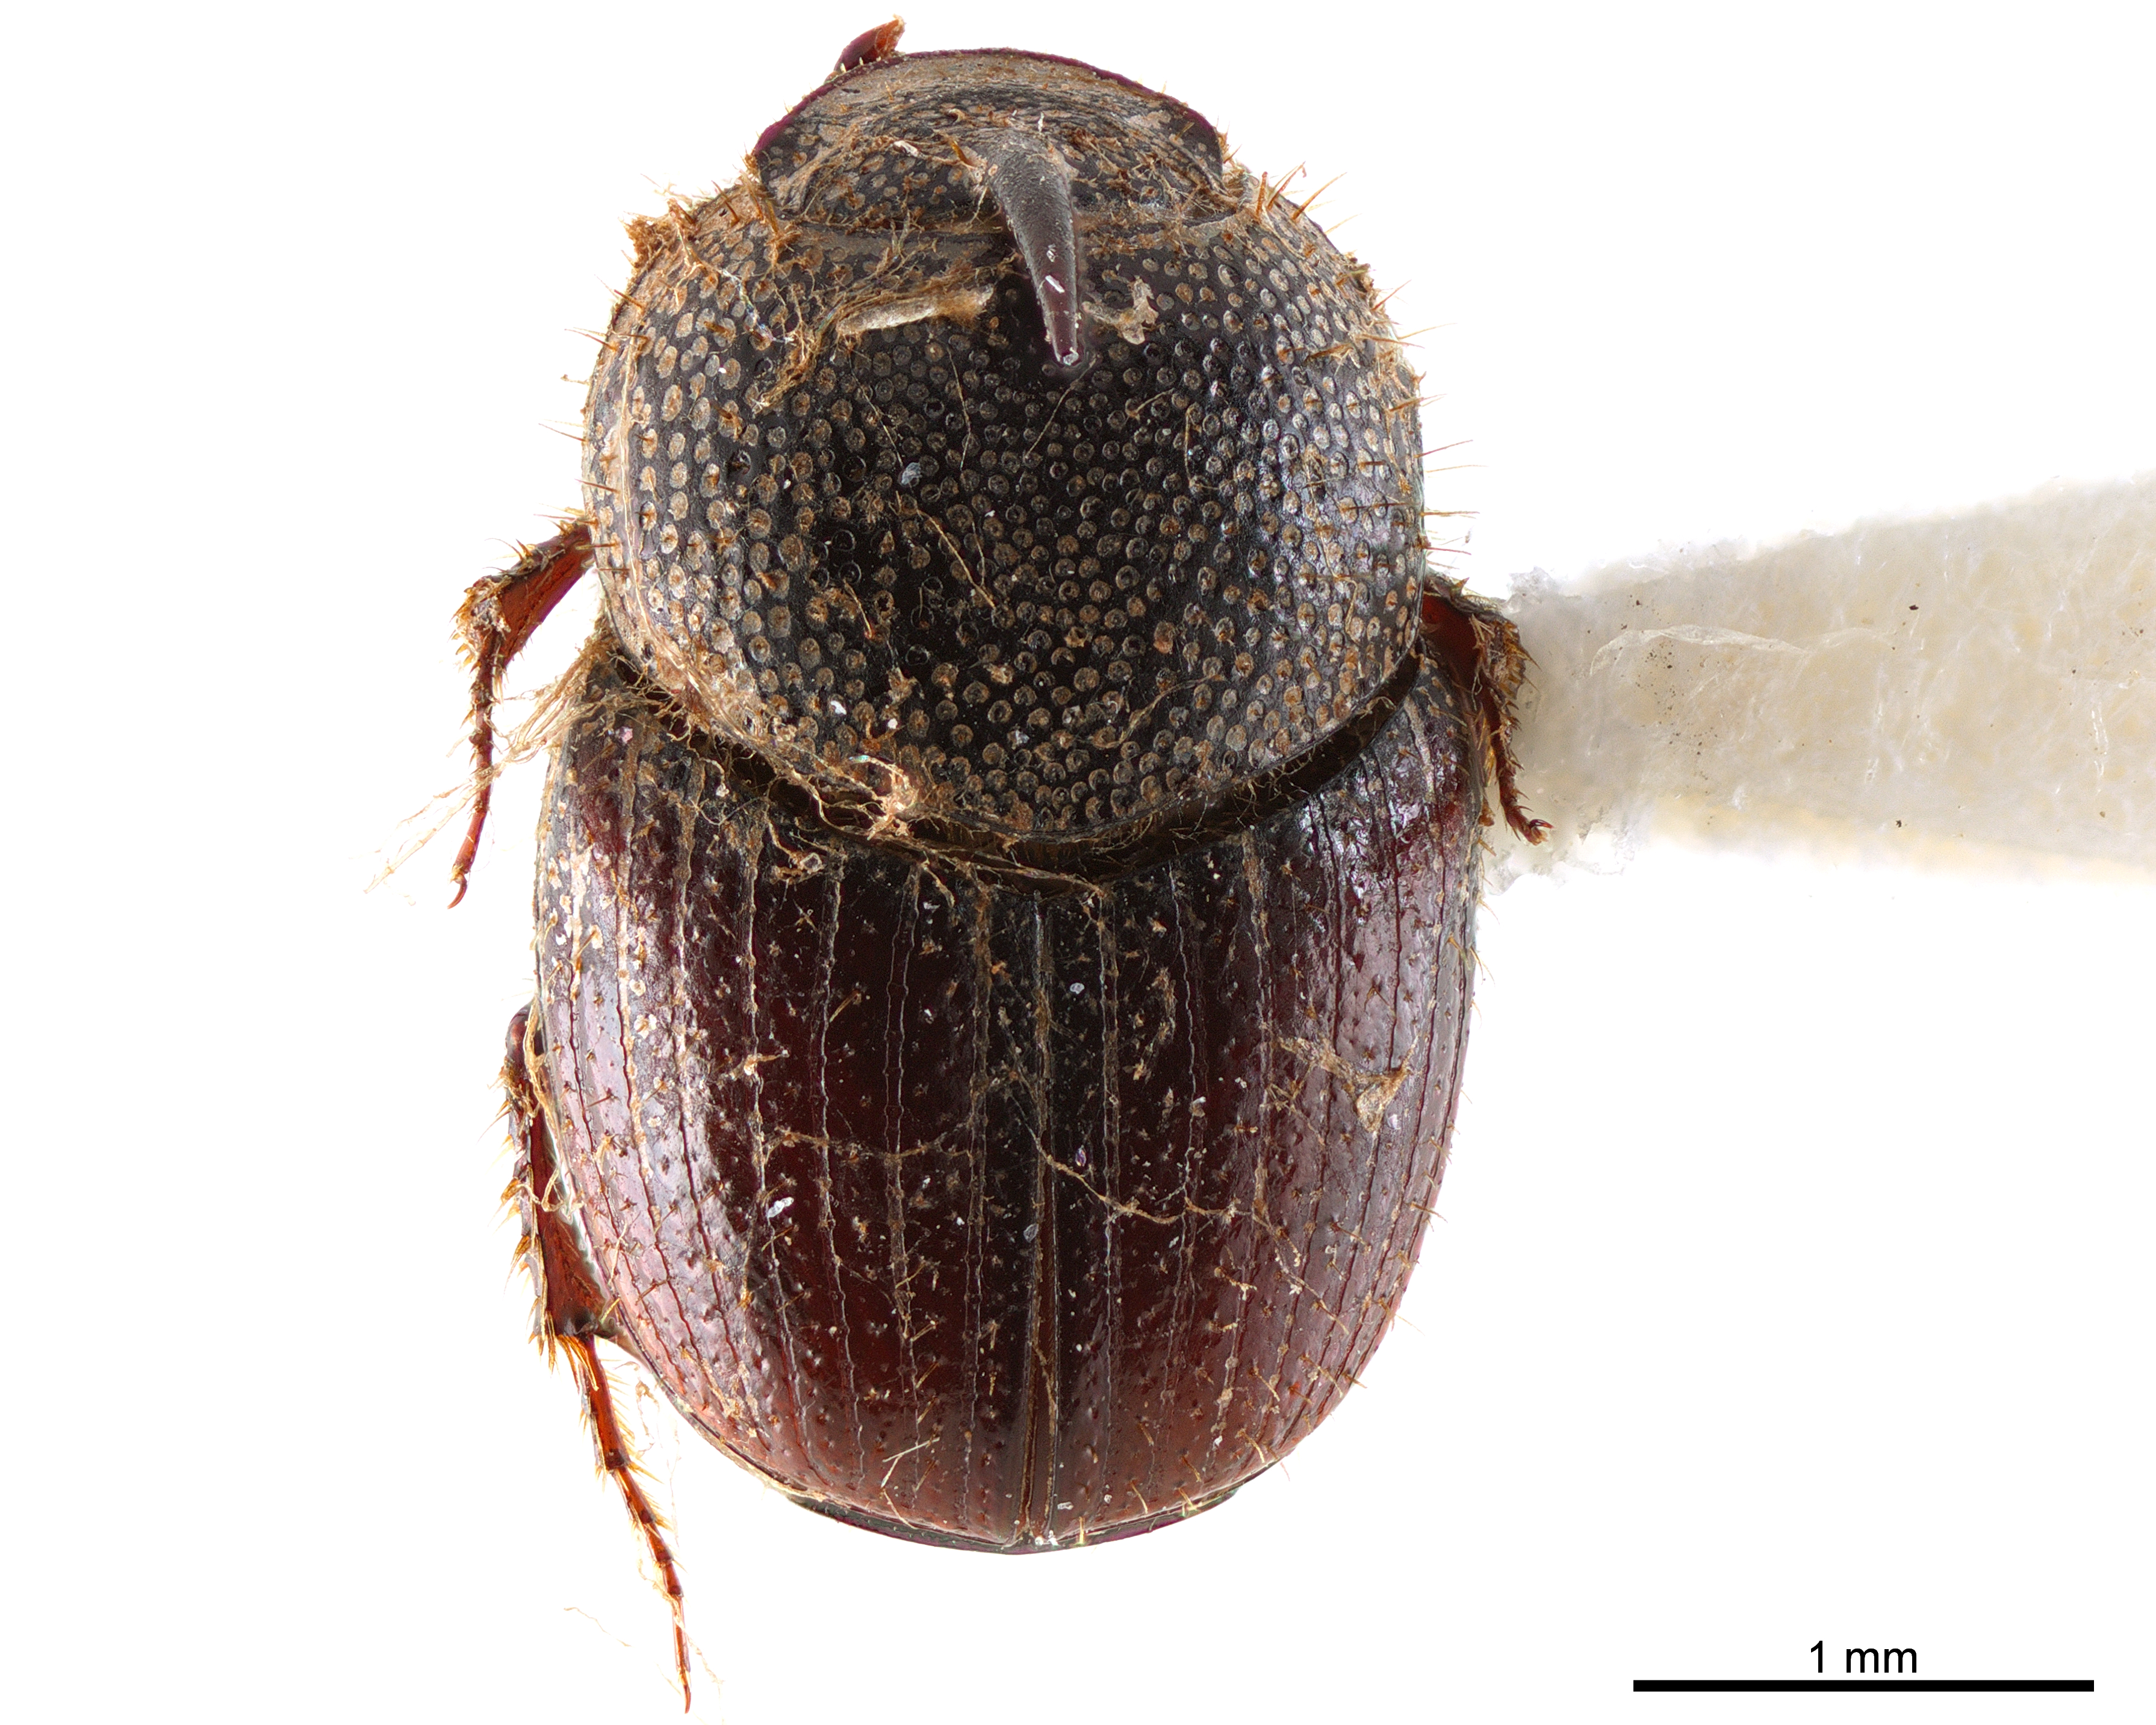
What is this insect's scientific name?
Caccobius obtusus
